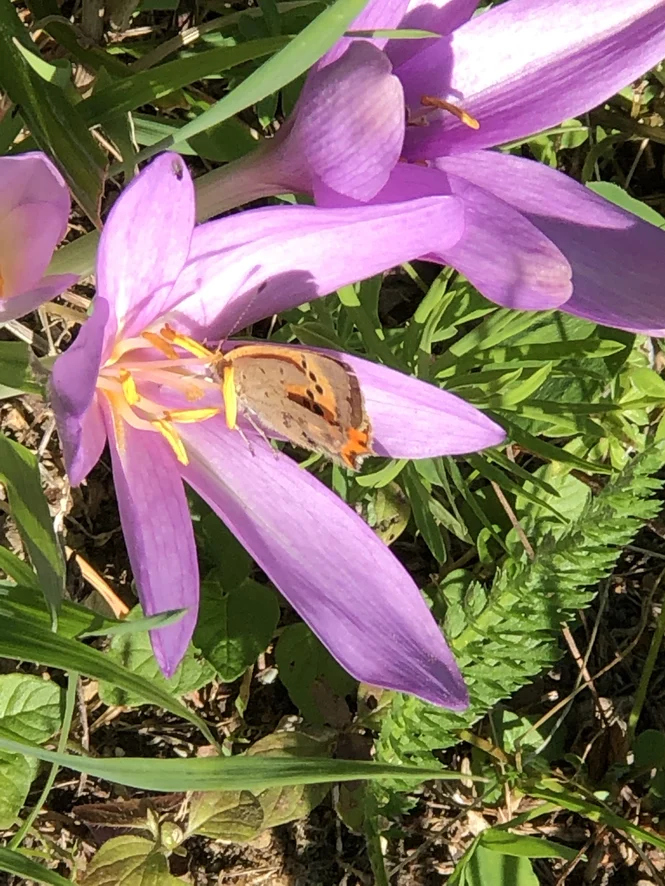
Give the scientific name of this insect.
Lycaena phlaeas
